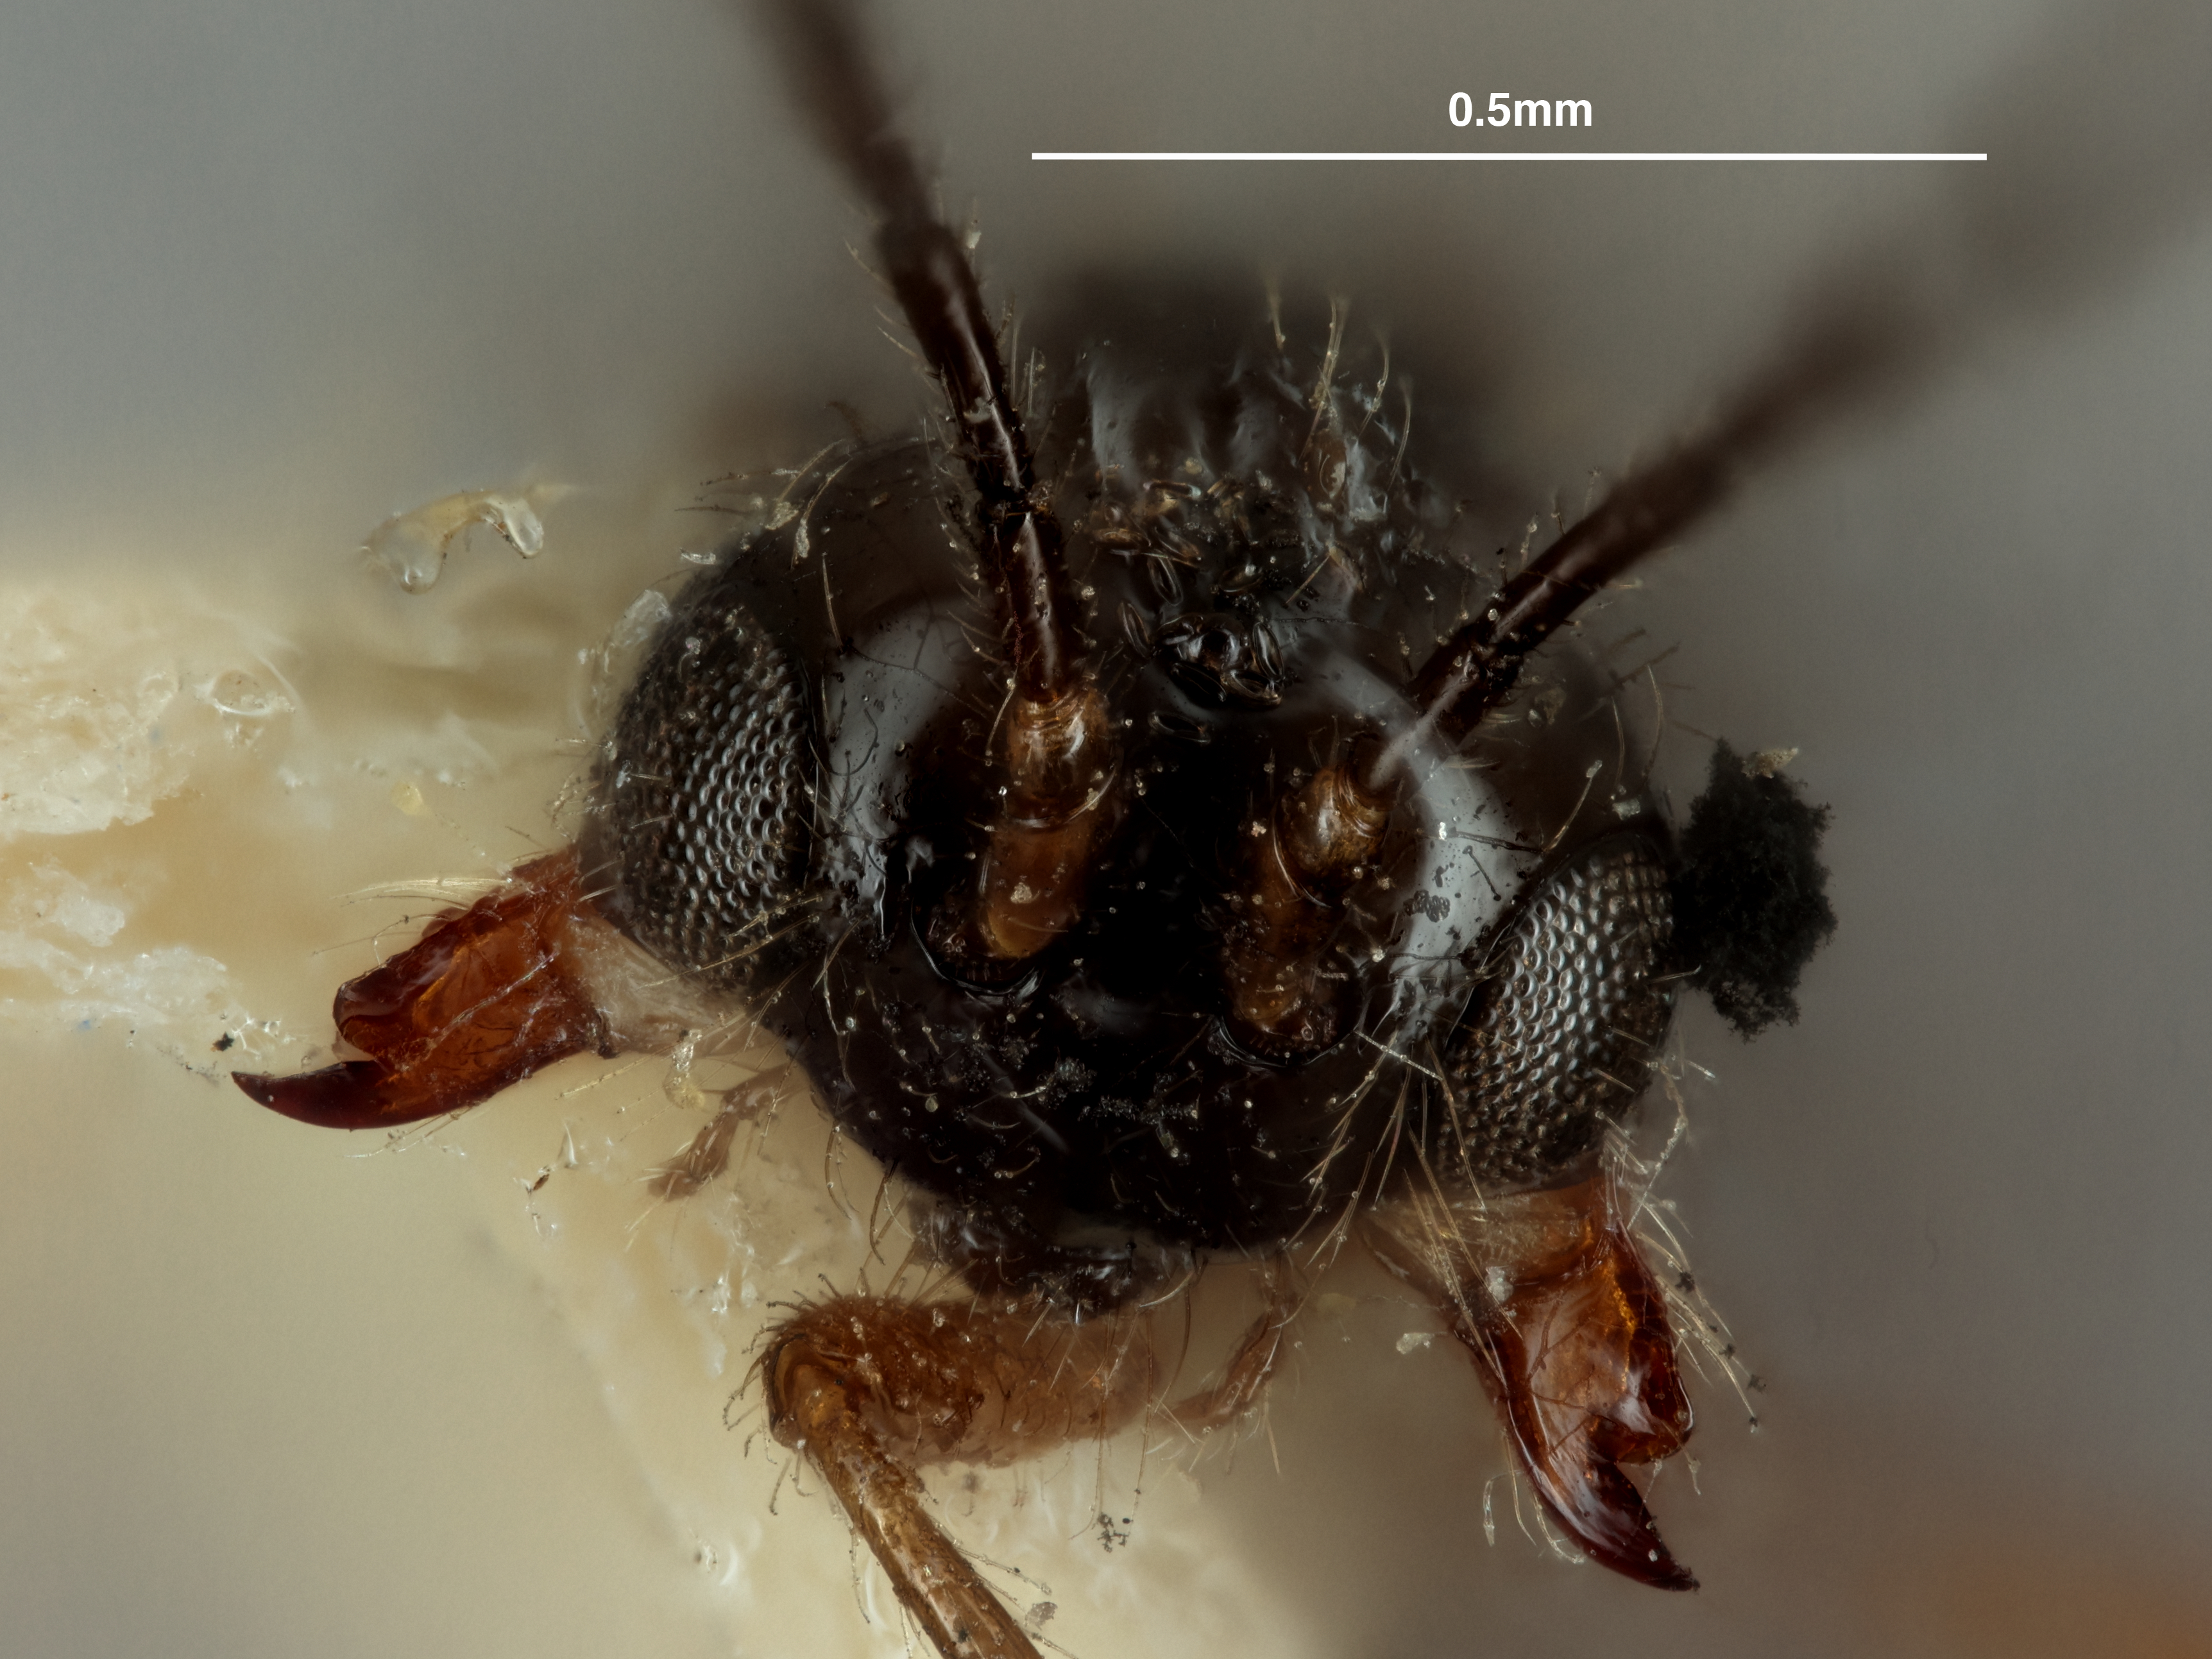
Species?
Phaenocarpa brachyptera
